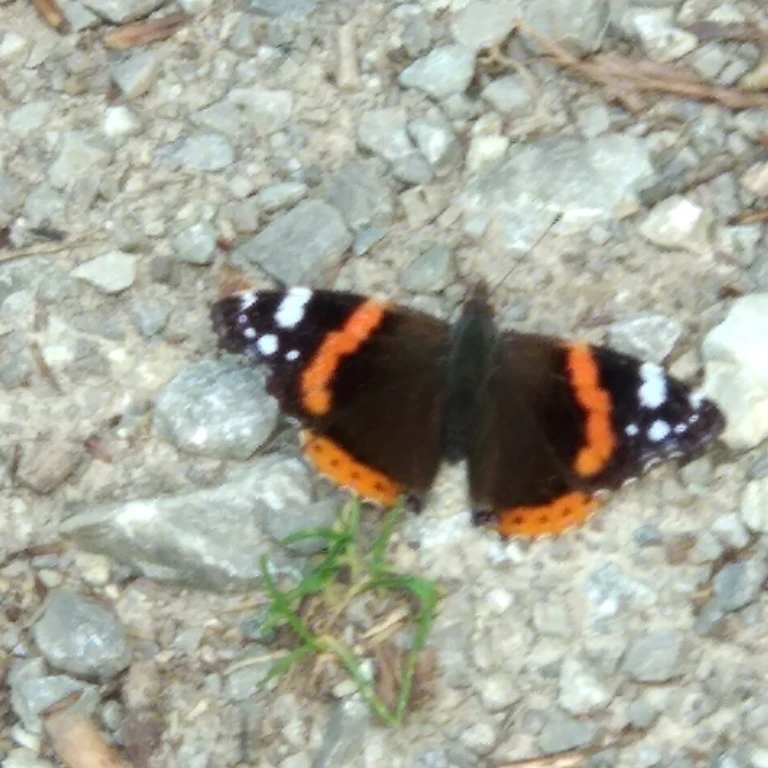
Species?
Vanessa atalanta
